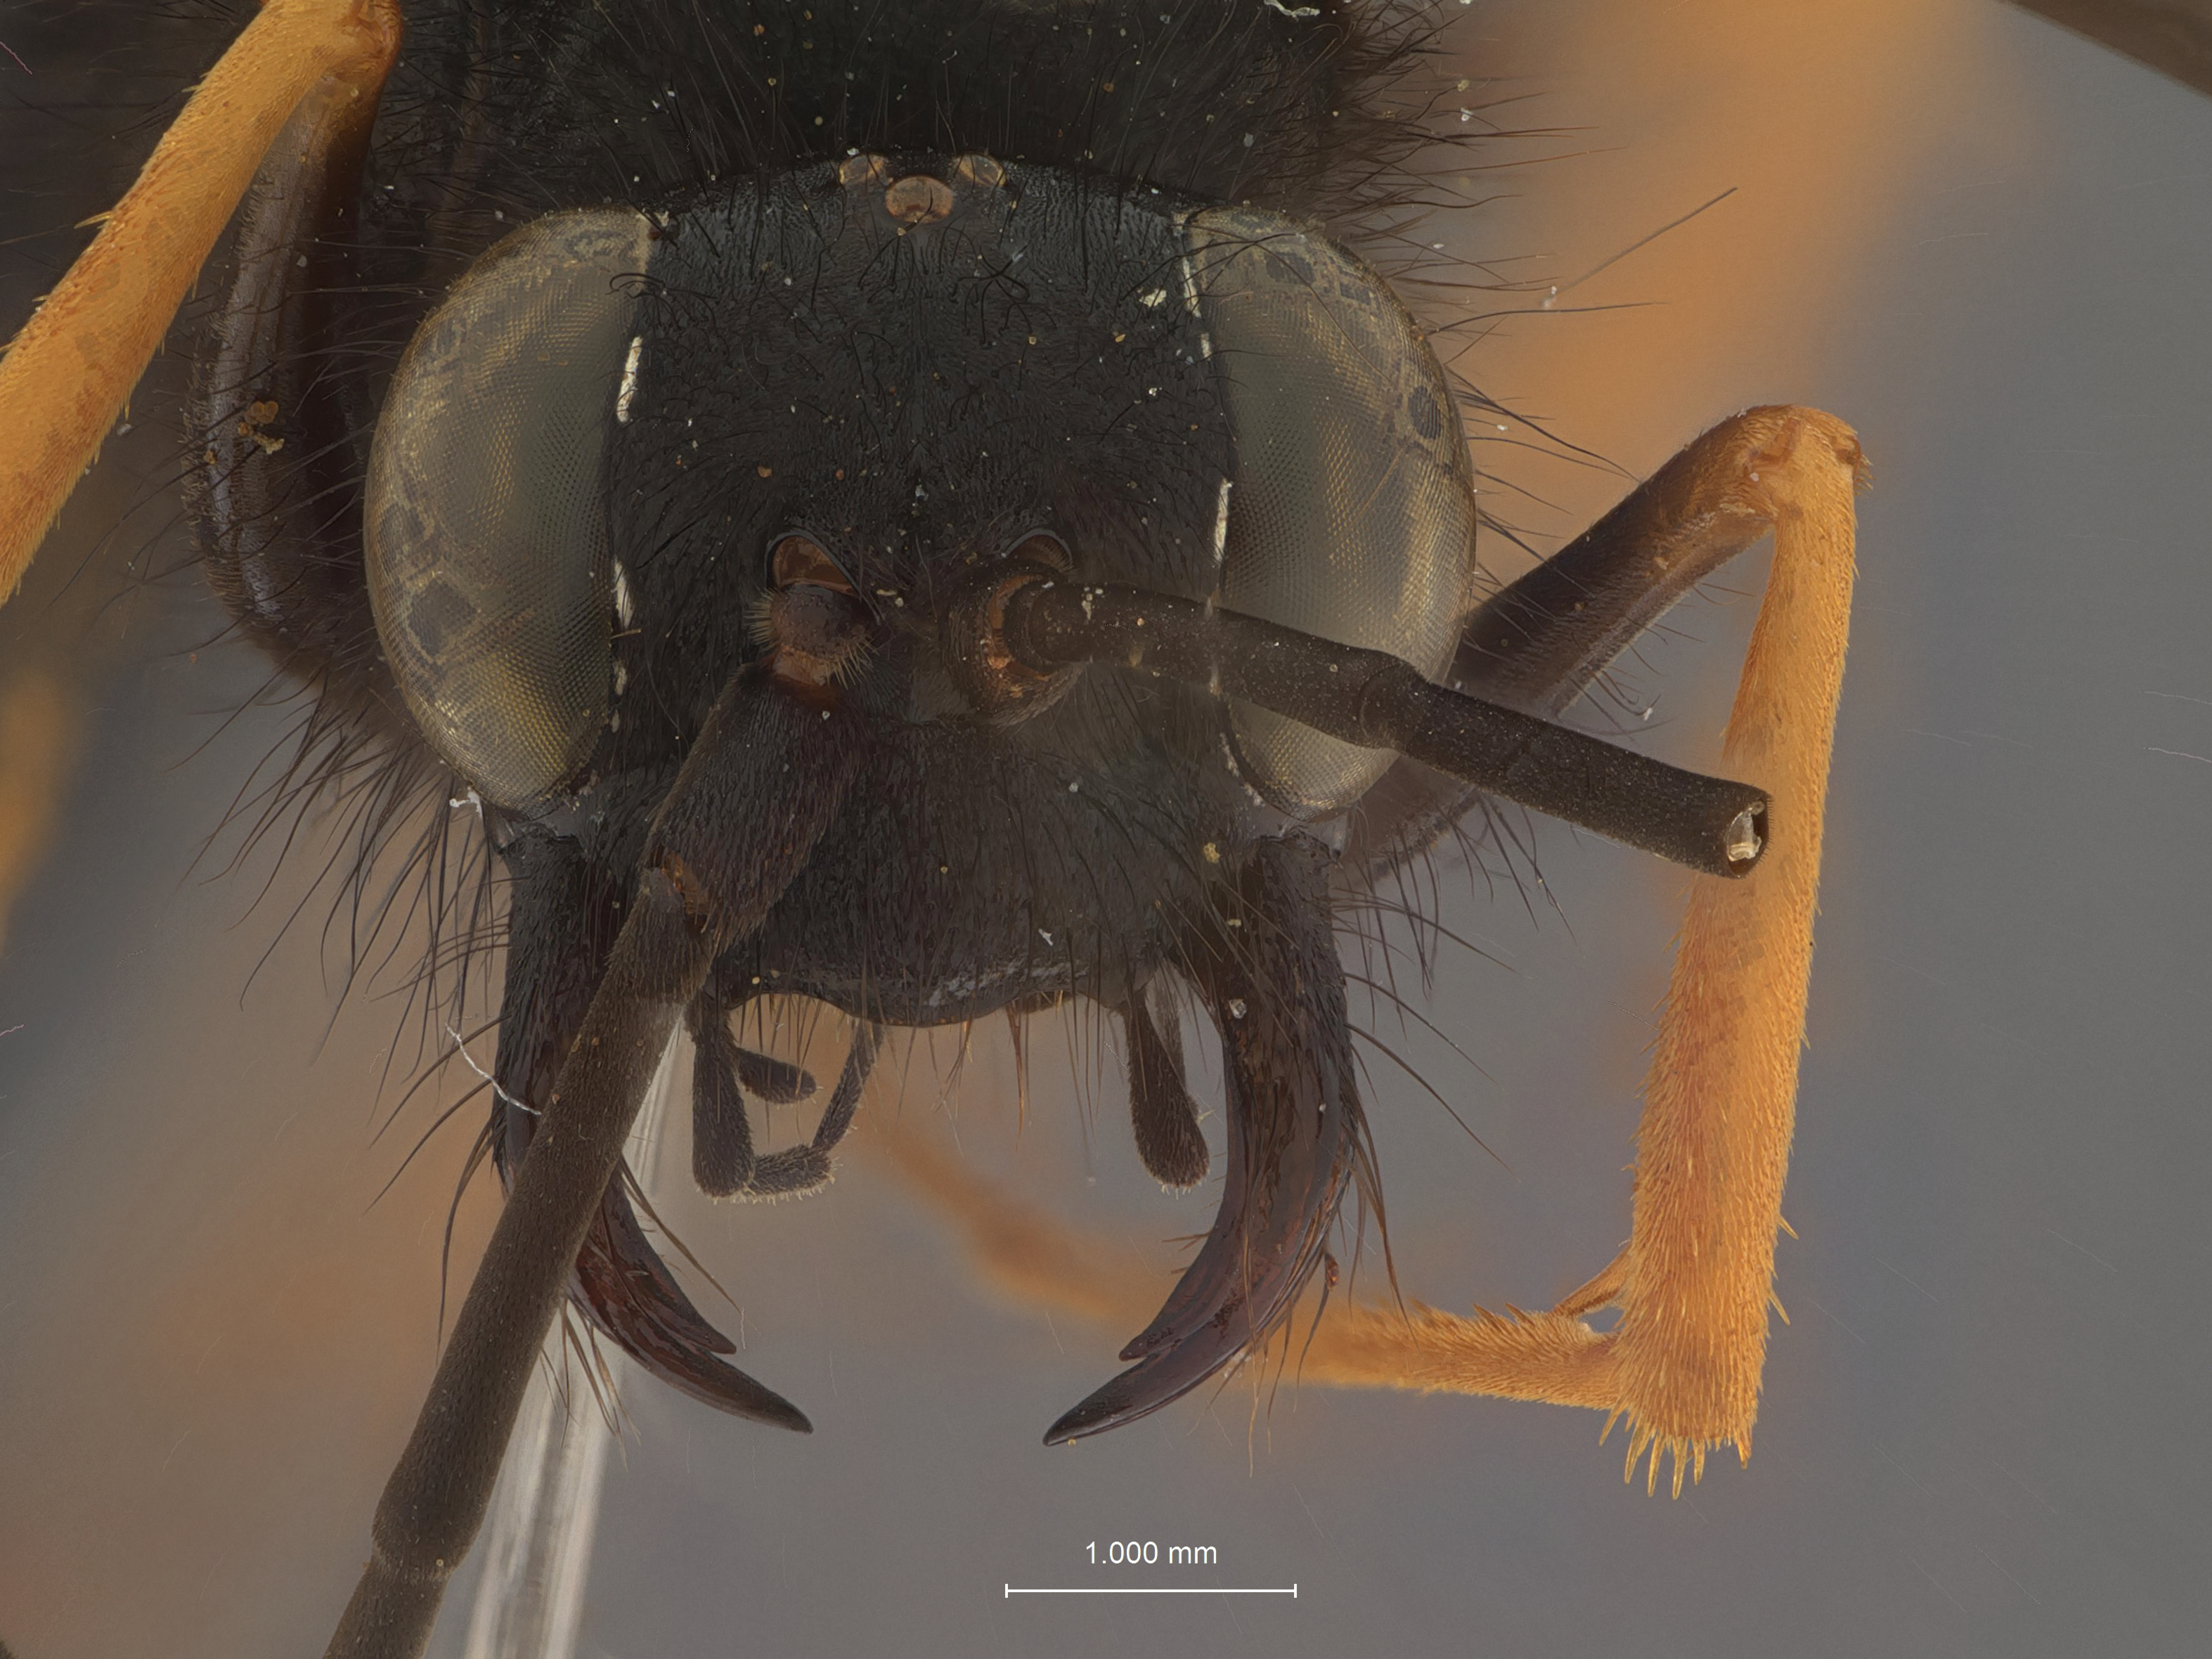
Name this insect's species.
Taiwania formosana
